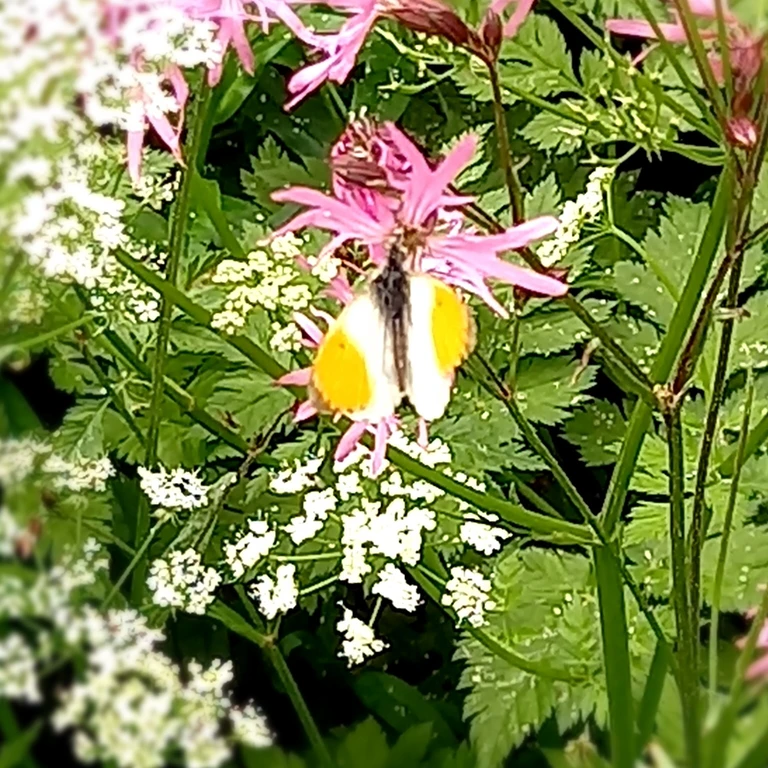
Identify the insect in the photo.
Anthocharis cardamines
